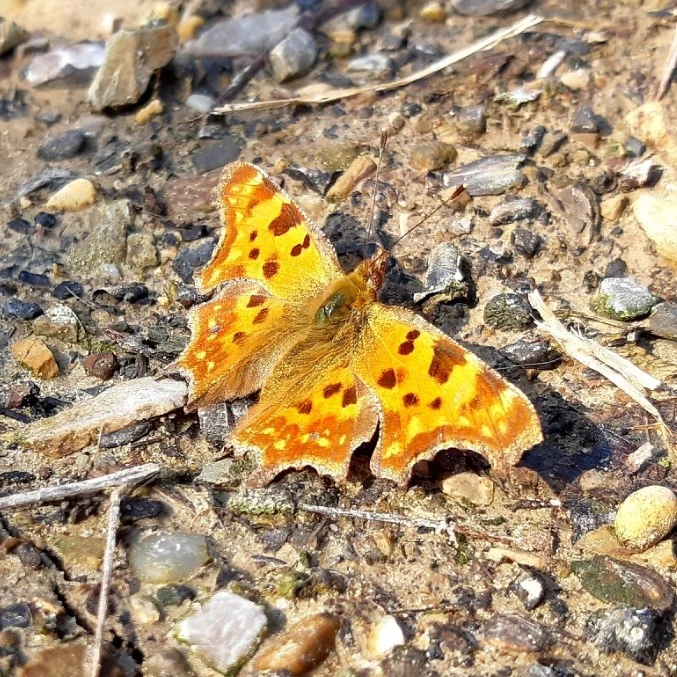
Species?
Polygonia c-album
